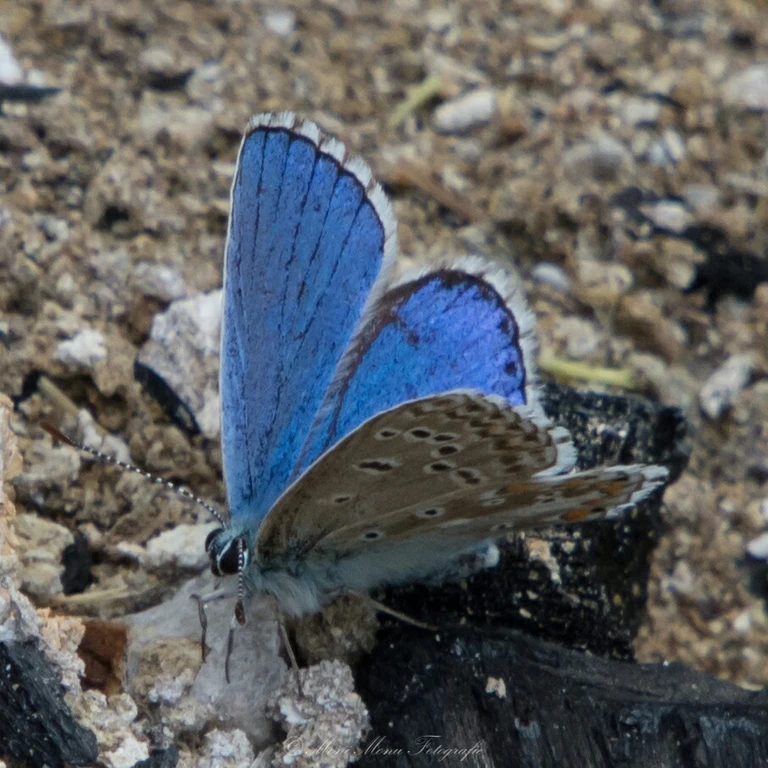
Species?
Lysandra bellargus
